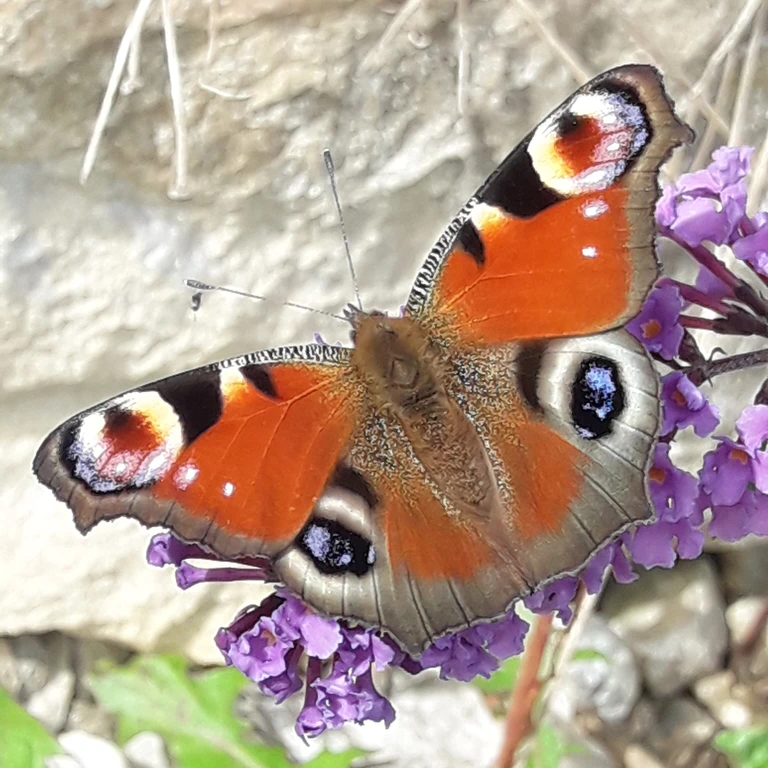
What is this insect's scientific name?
Aglais io
